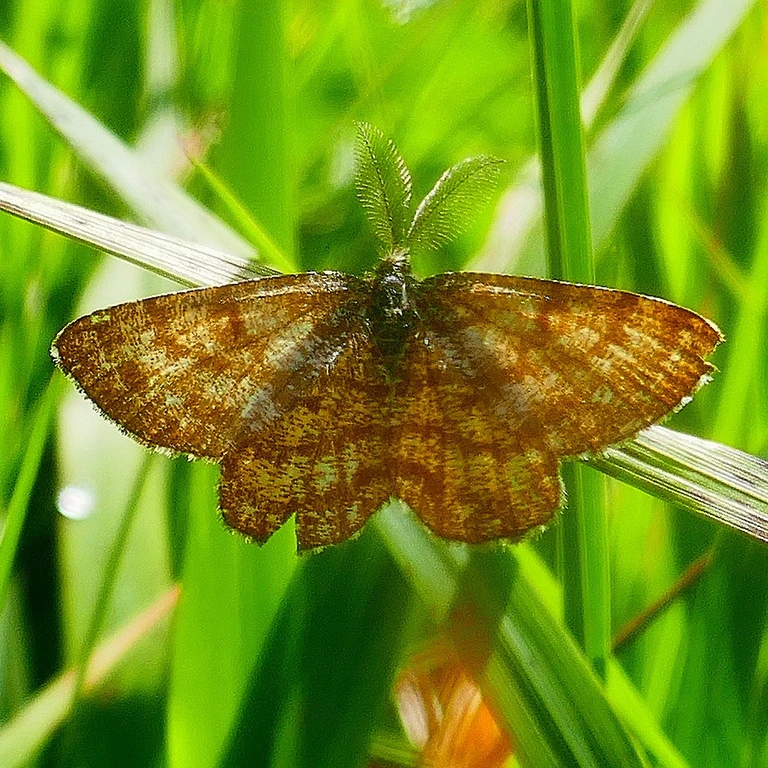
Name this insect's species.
Ematurga atomaria
